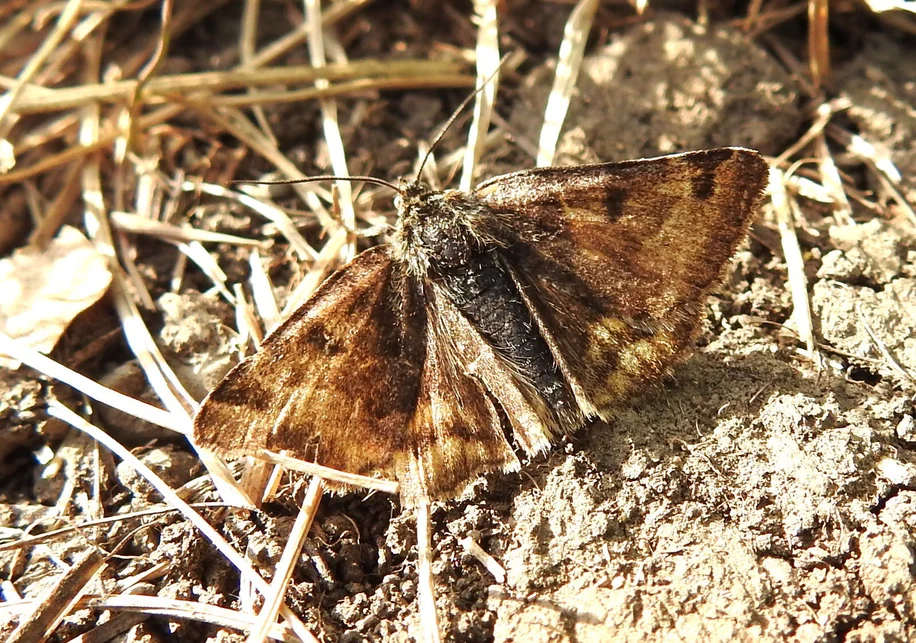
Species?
Euclidia glyphica
